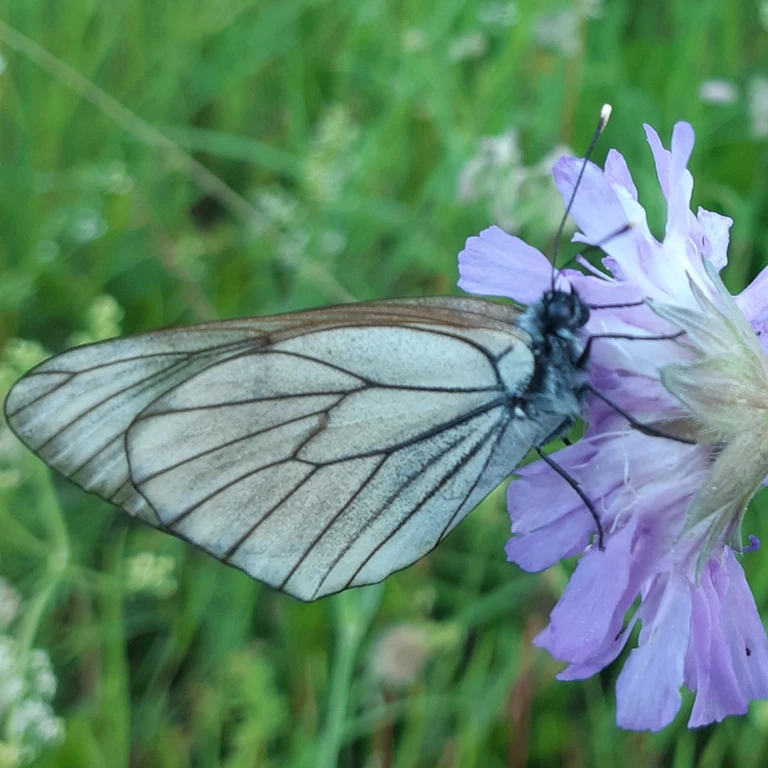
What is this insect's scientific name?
Aporia crataegi
